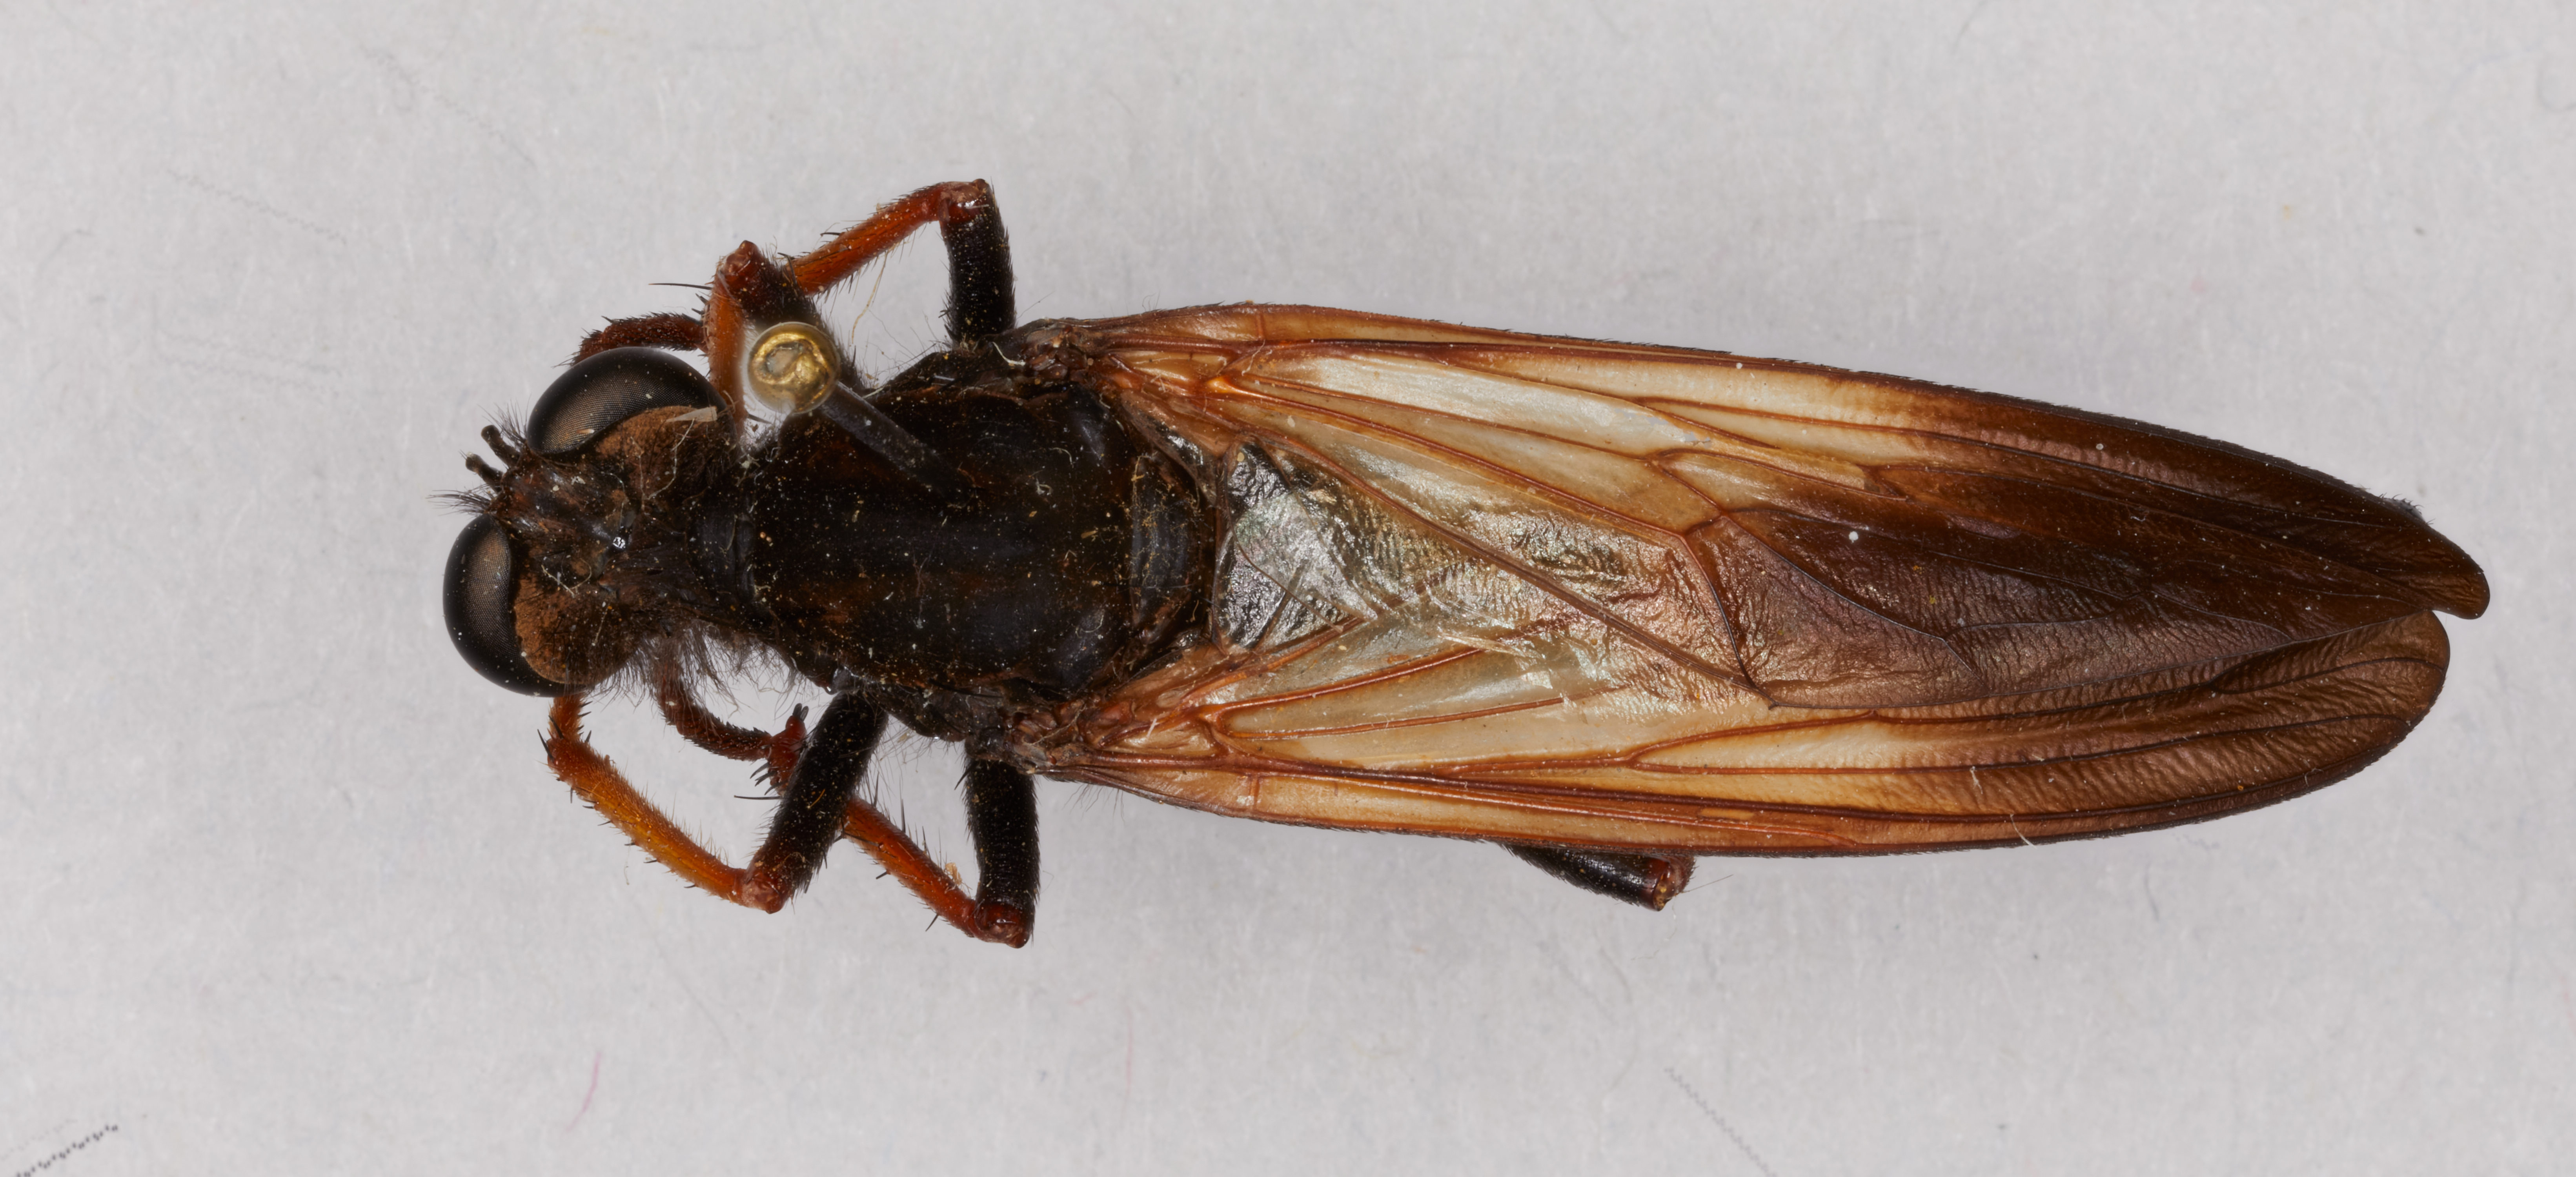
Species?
Microstylum umbrosum
